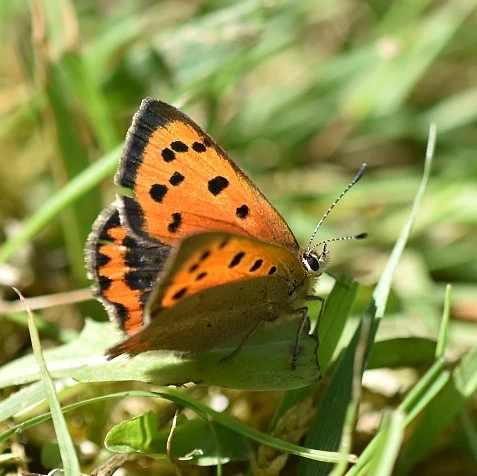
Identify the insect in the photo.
Lycaena phlaeas
